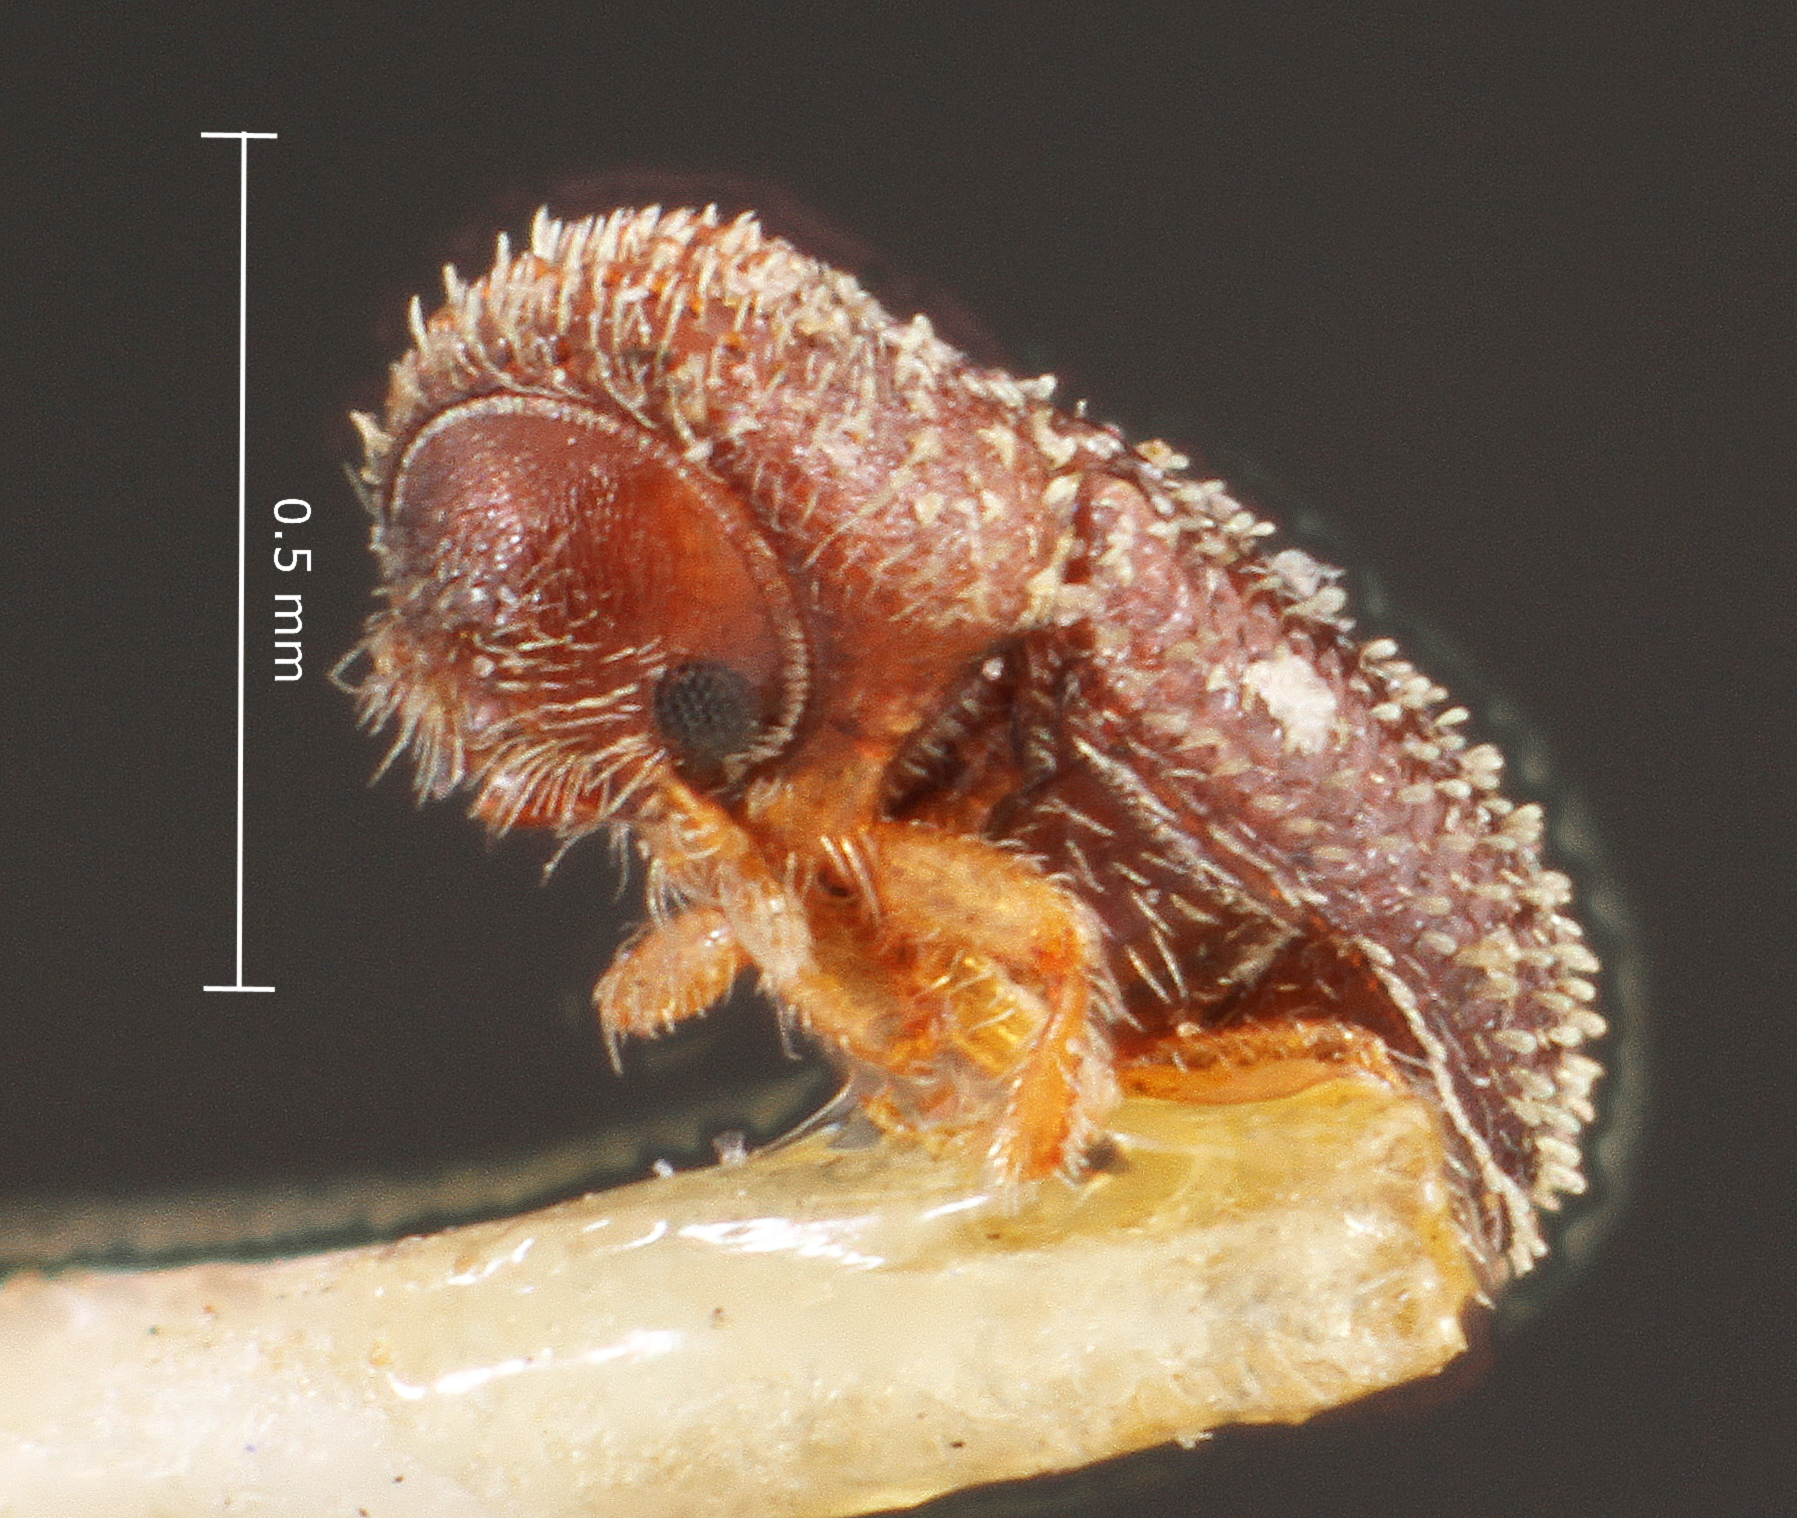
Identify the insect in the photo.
Hypothenemus columbi
